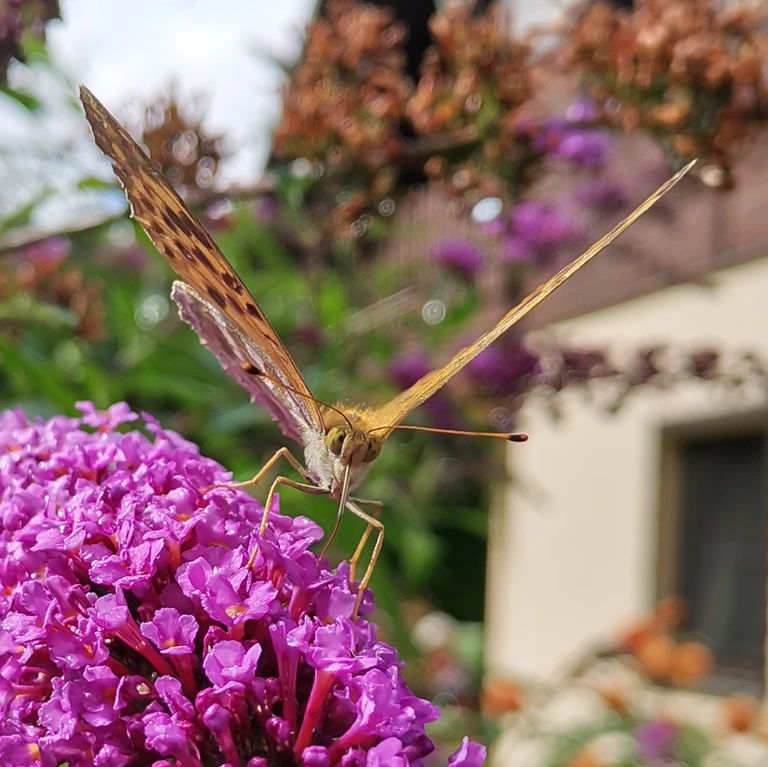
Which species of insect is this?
Argynnis paphia
